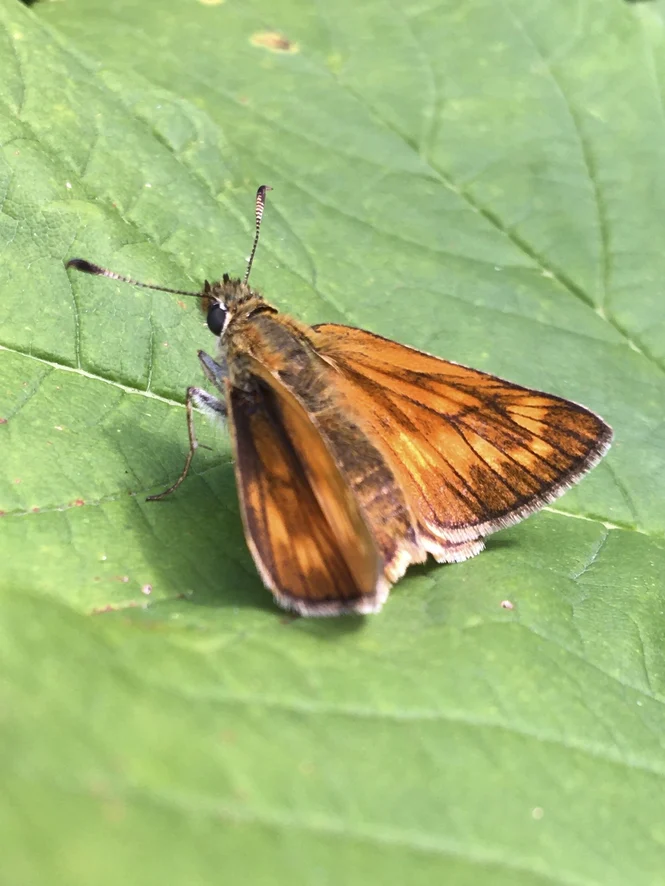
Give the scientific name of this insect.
Ochlodes sylvanus (also Ochlodes venata)
